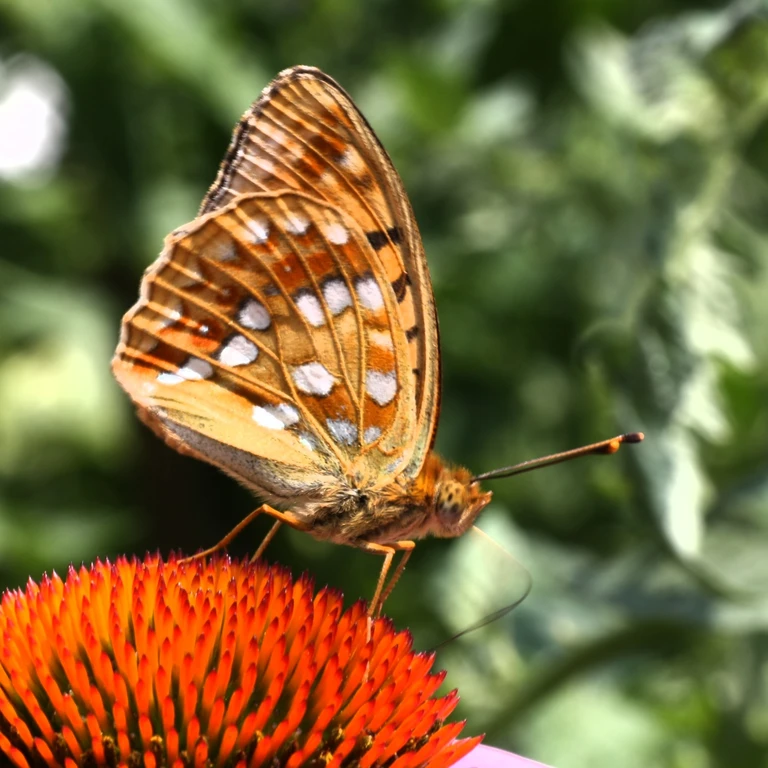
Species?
Fabriciana adippe
